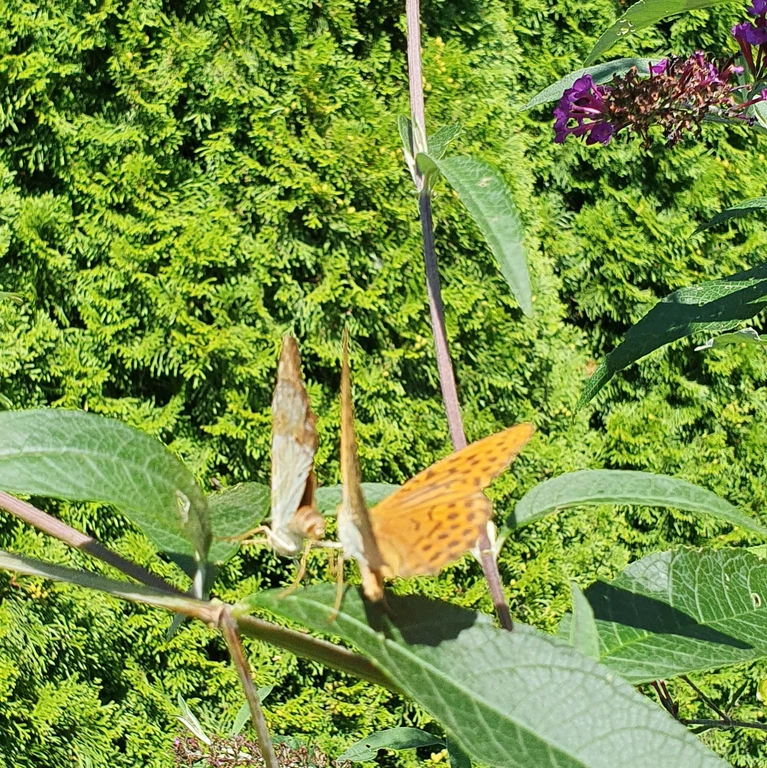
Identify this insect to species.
Argynnis paphia
